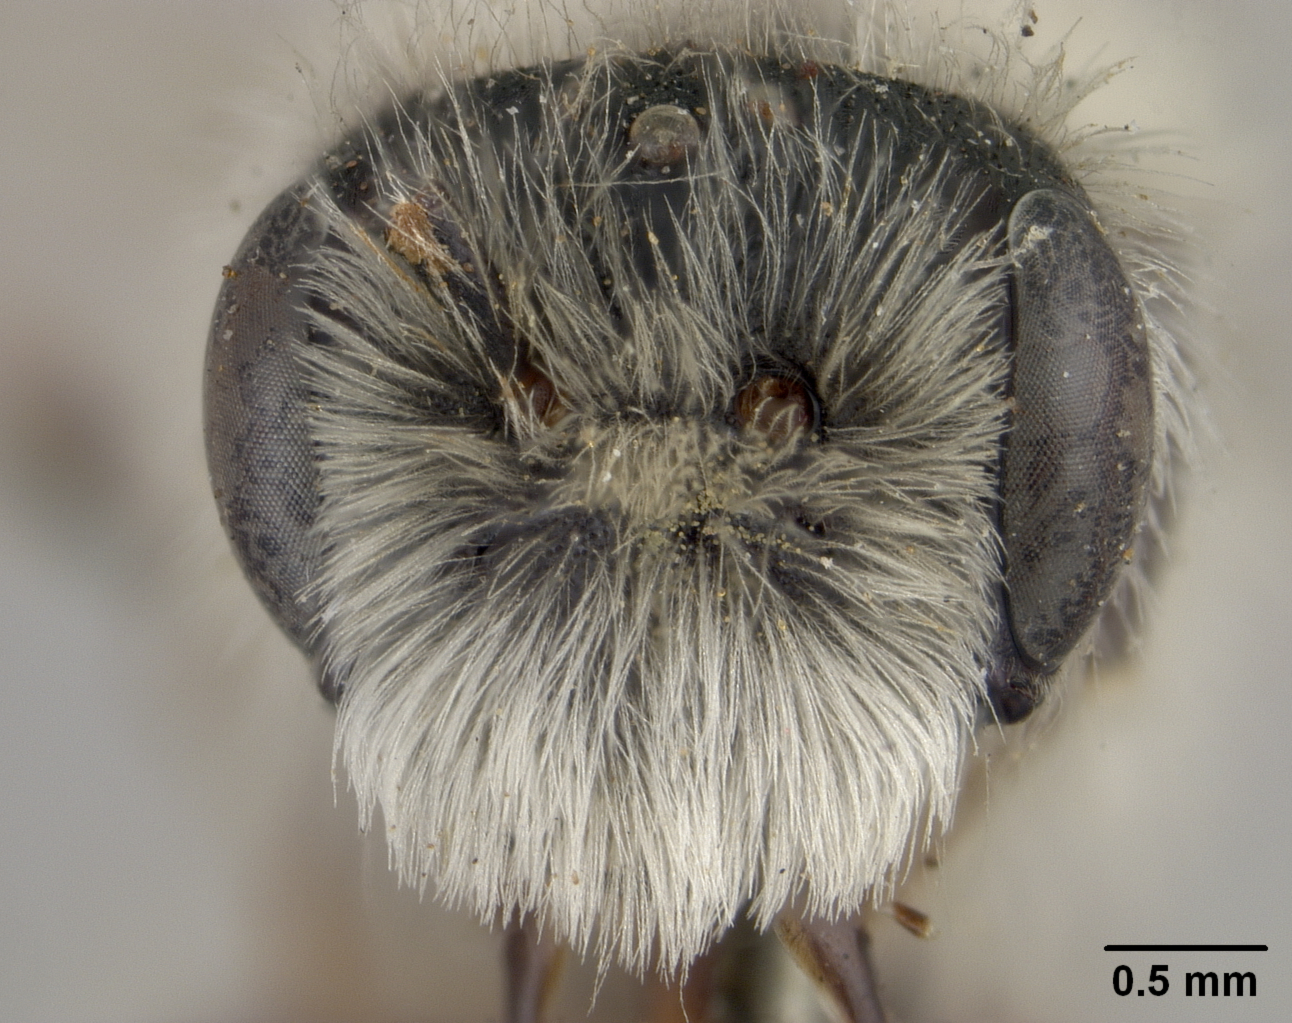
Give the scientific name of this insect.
Cilissa erythrogaster
